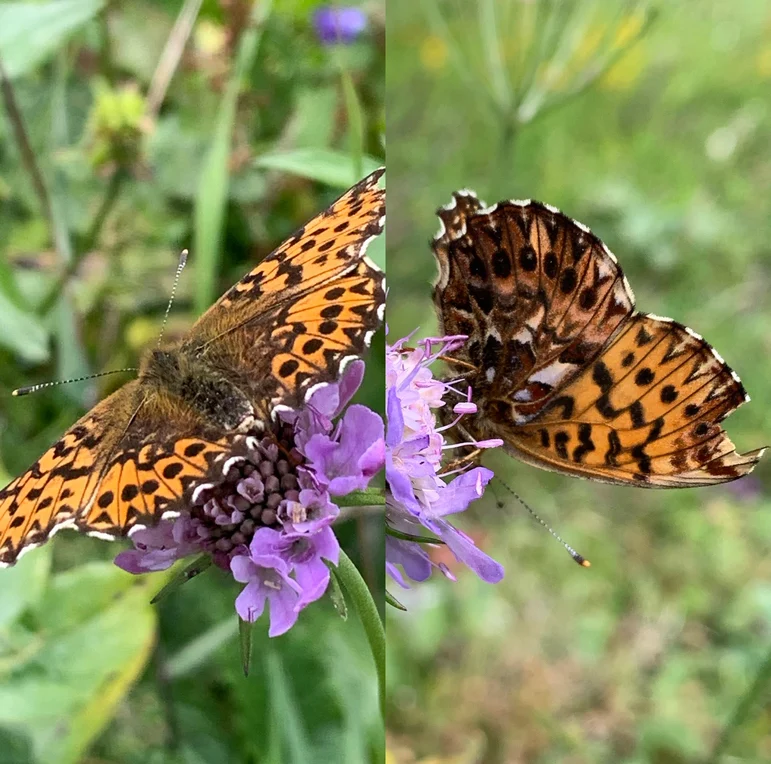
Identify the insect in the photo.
Boloria titania
